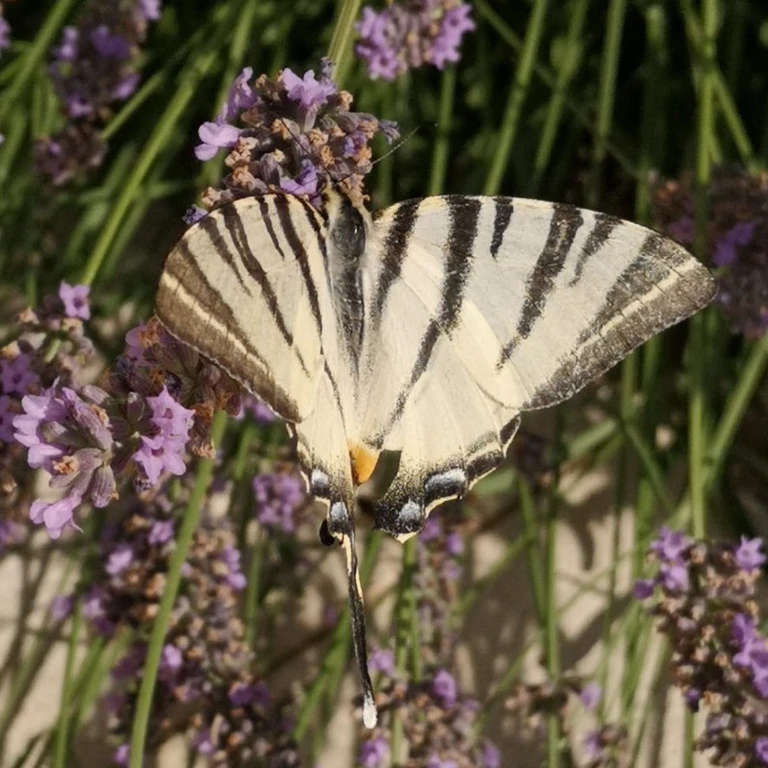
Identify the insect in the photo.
Iphiclides podalirius
